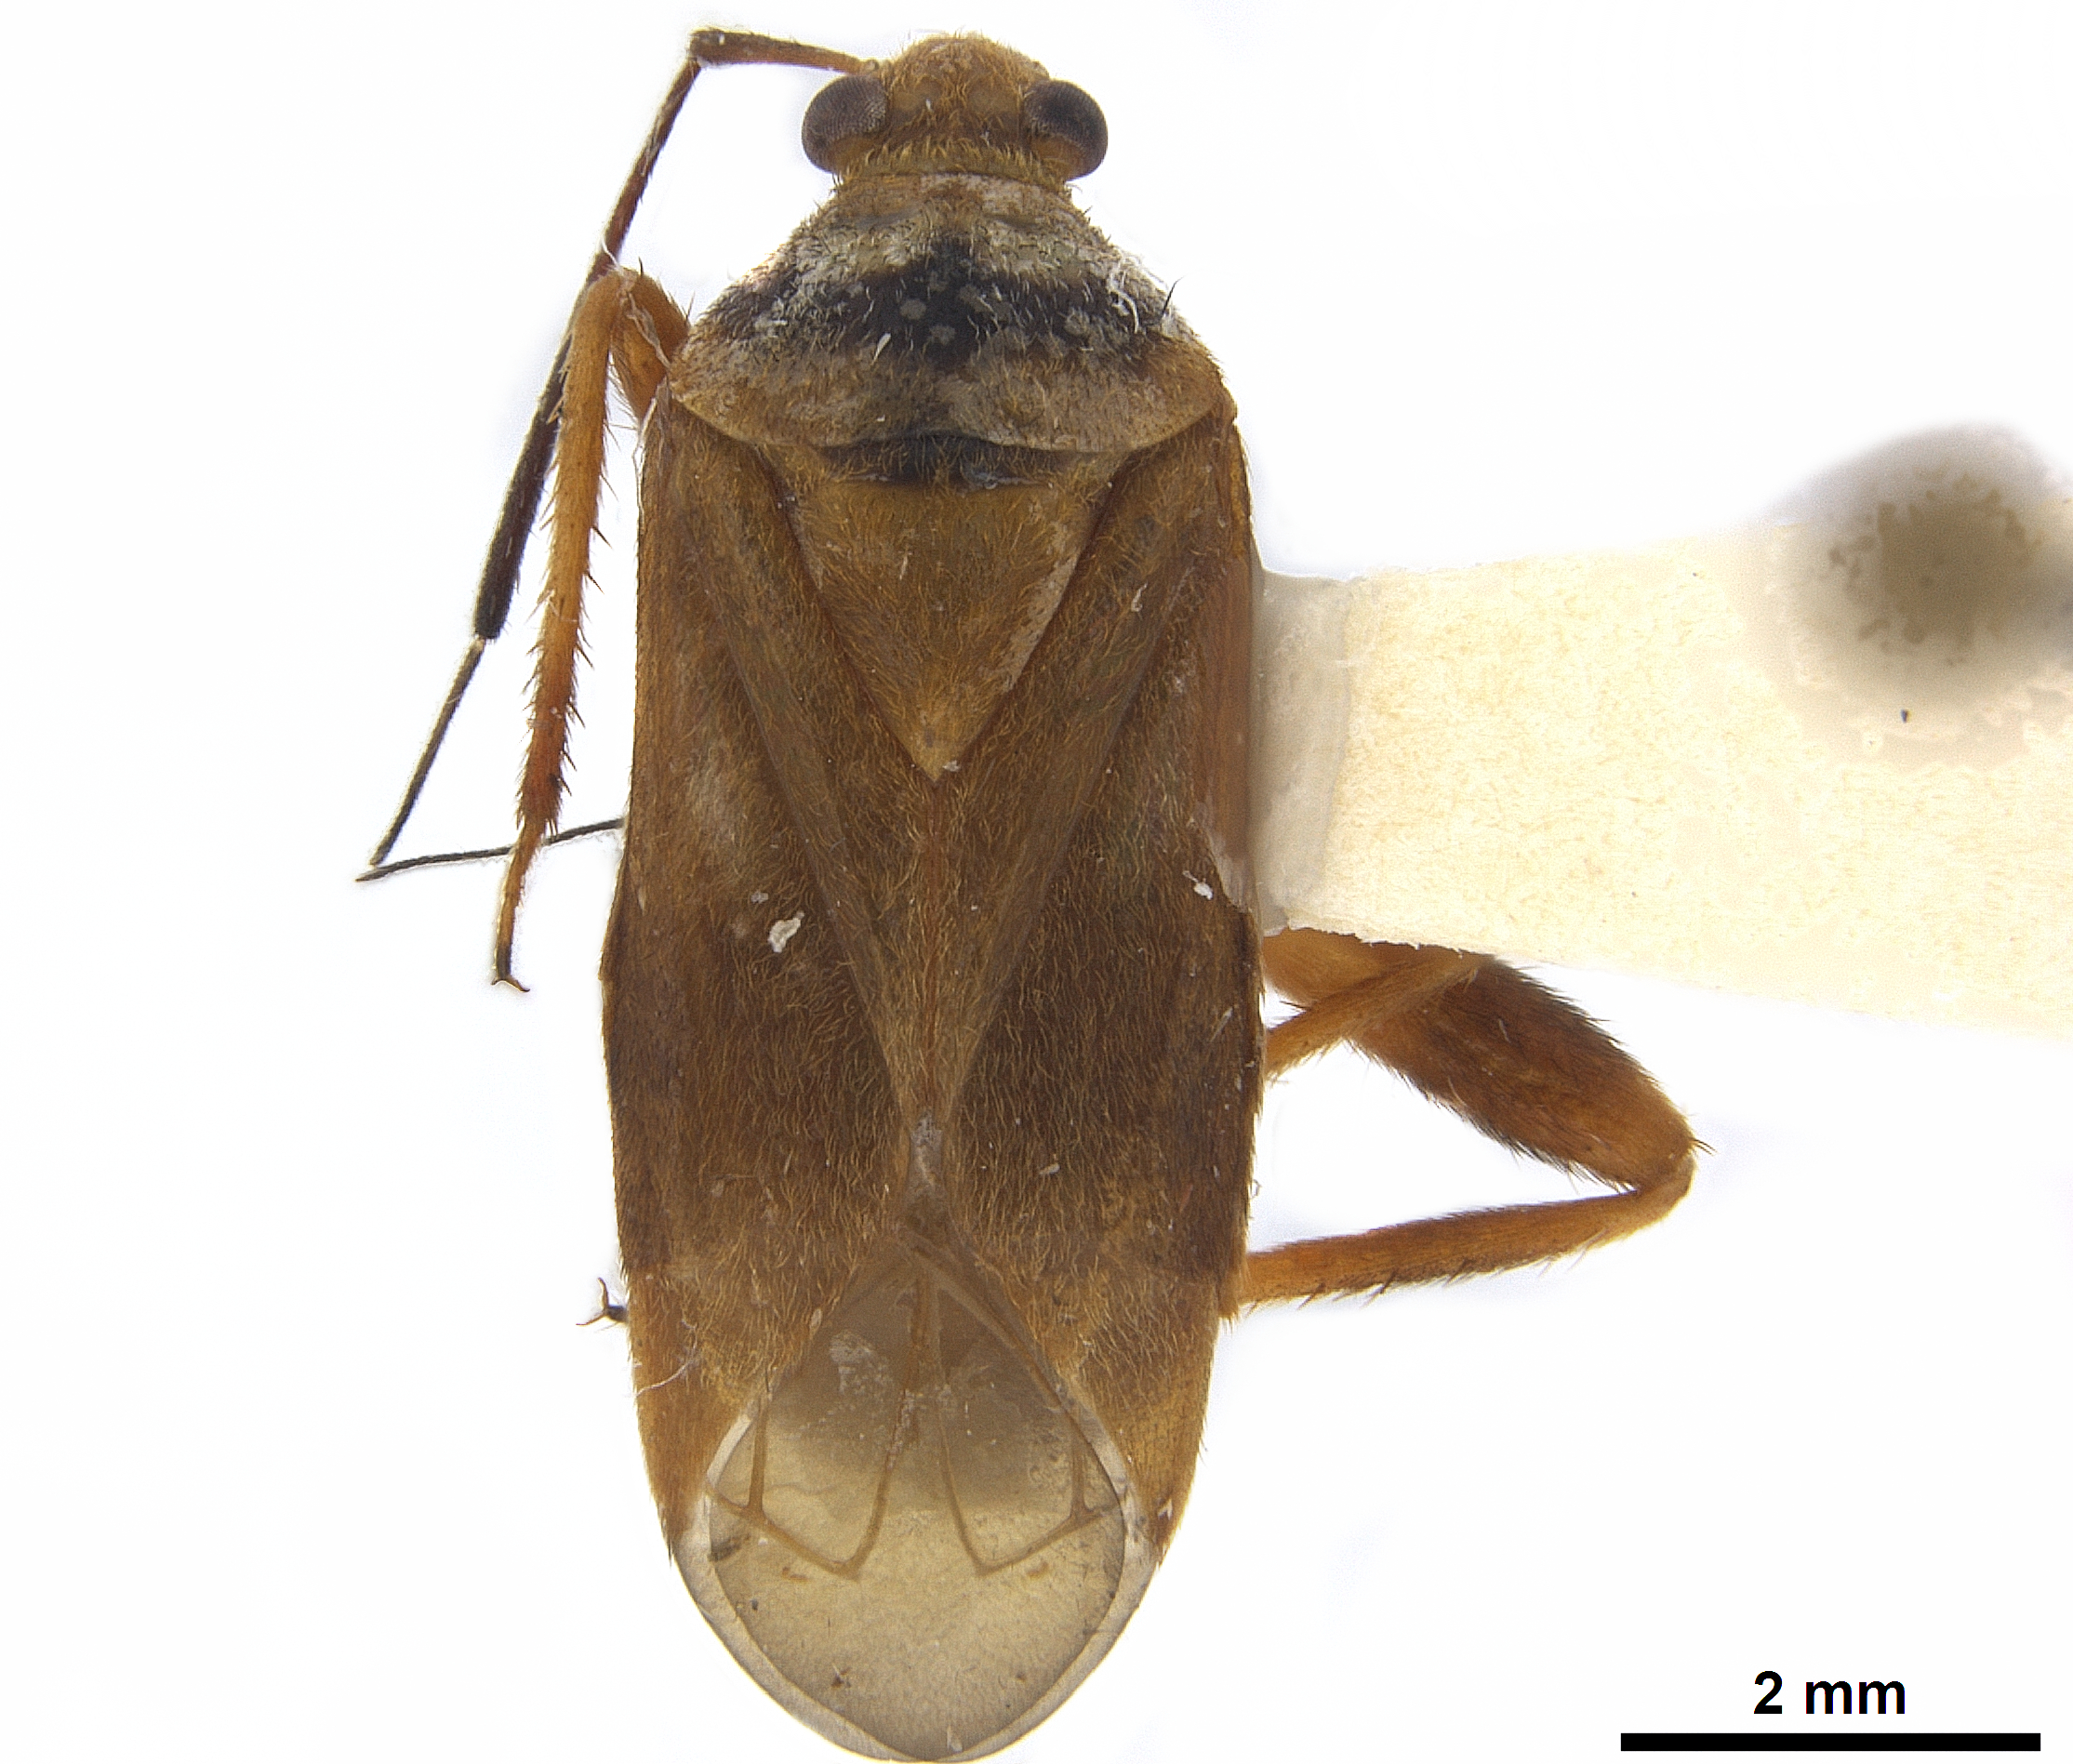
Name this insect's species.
Notholopus coreoides
